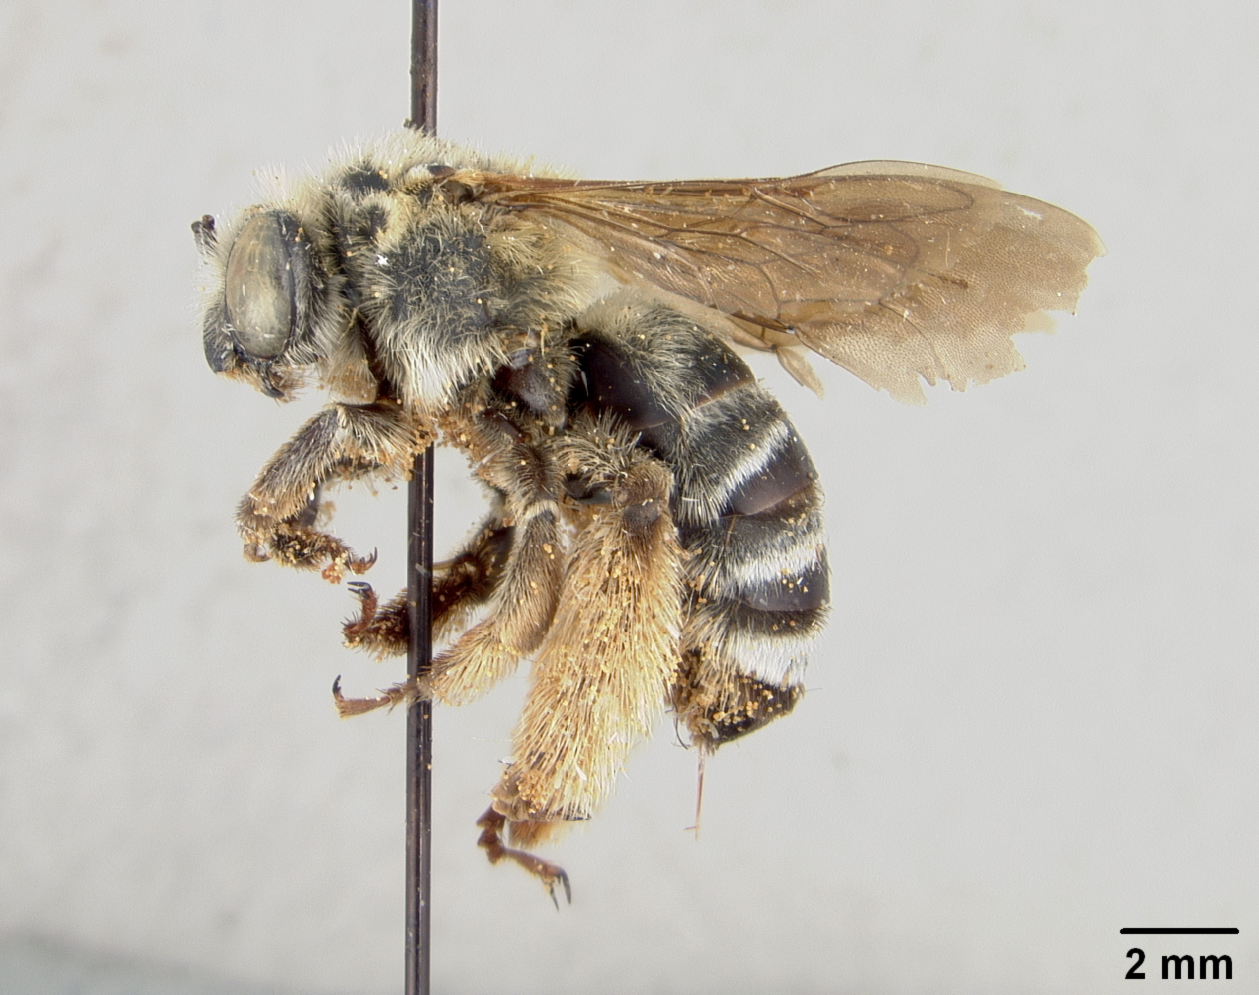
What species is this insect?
Melissodes thurberiae
